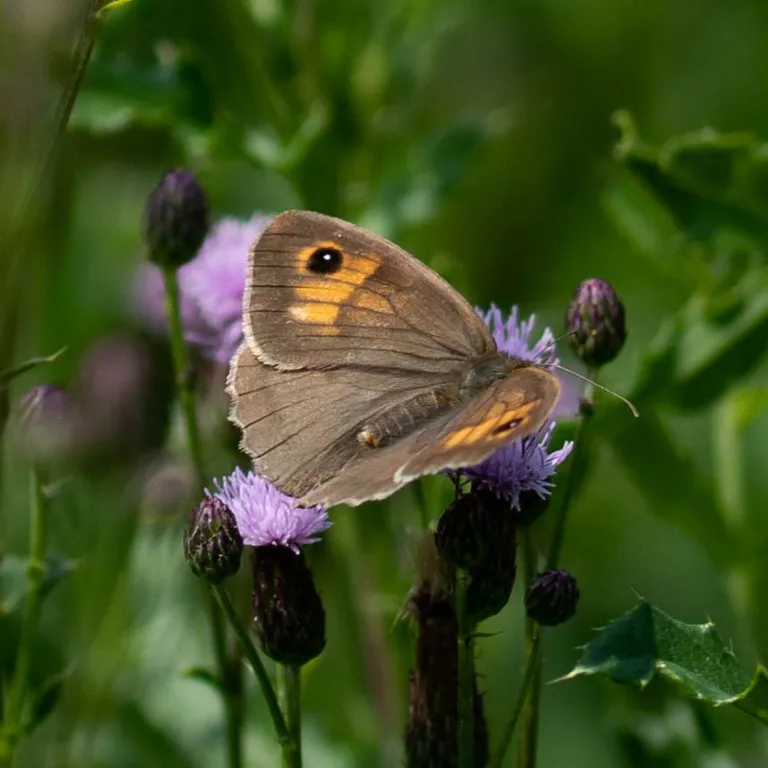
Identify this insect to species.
Maniola jurtina
